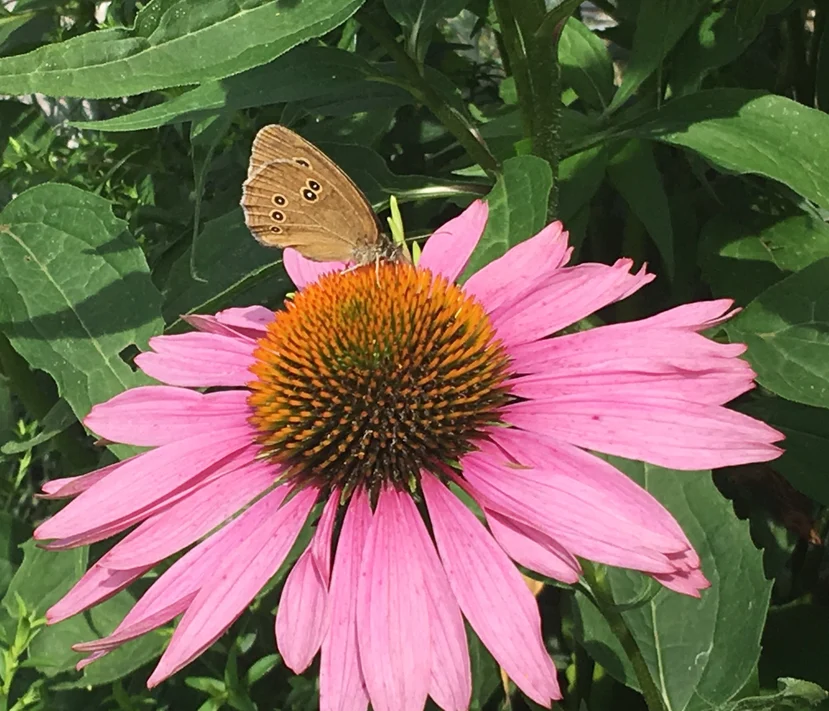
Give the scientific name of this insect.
Aphantopus hyperantus
